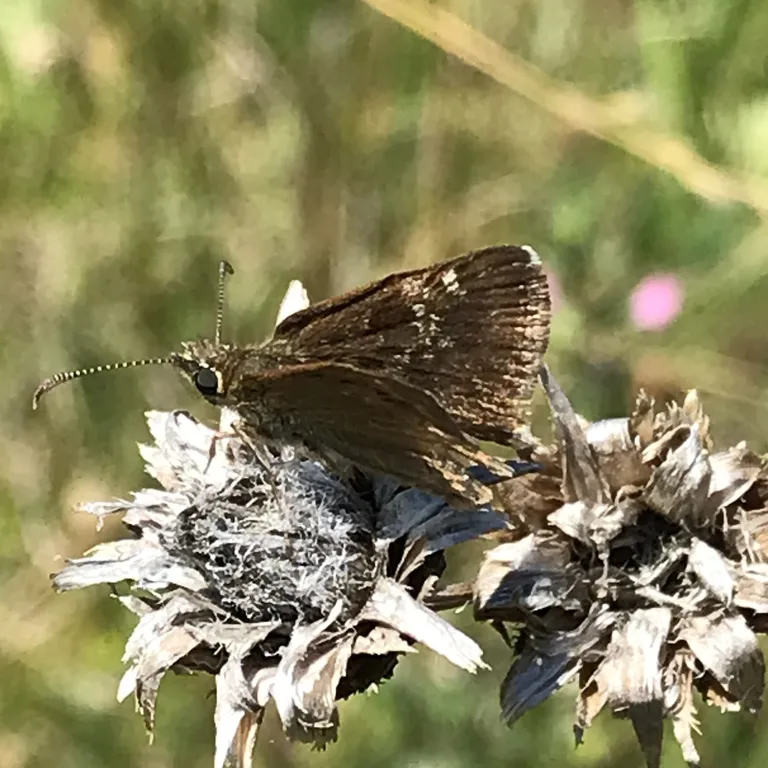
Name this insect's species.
Erynnis tages
